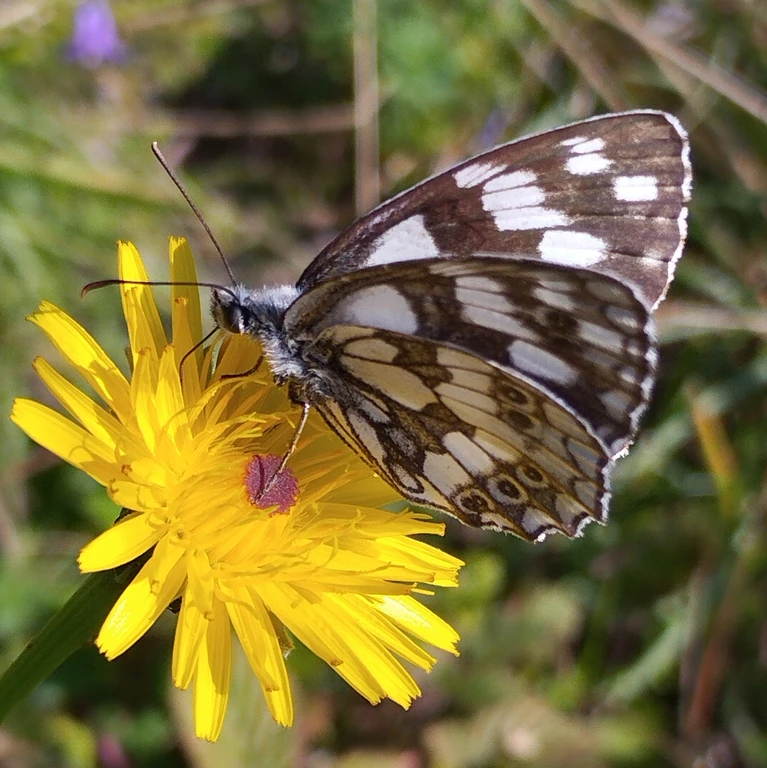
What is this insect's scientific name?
Melanargia galathea
